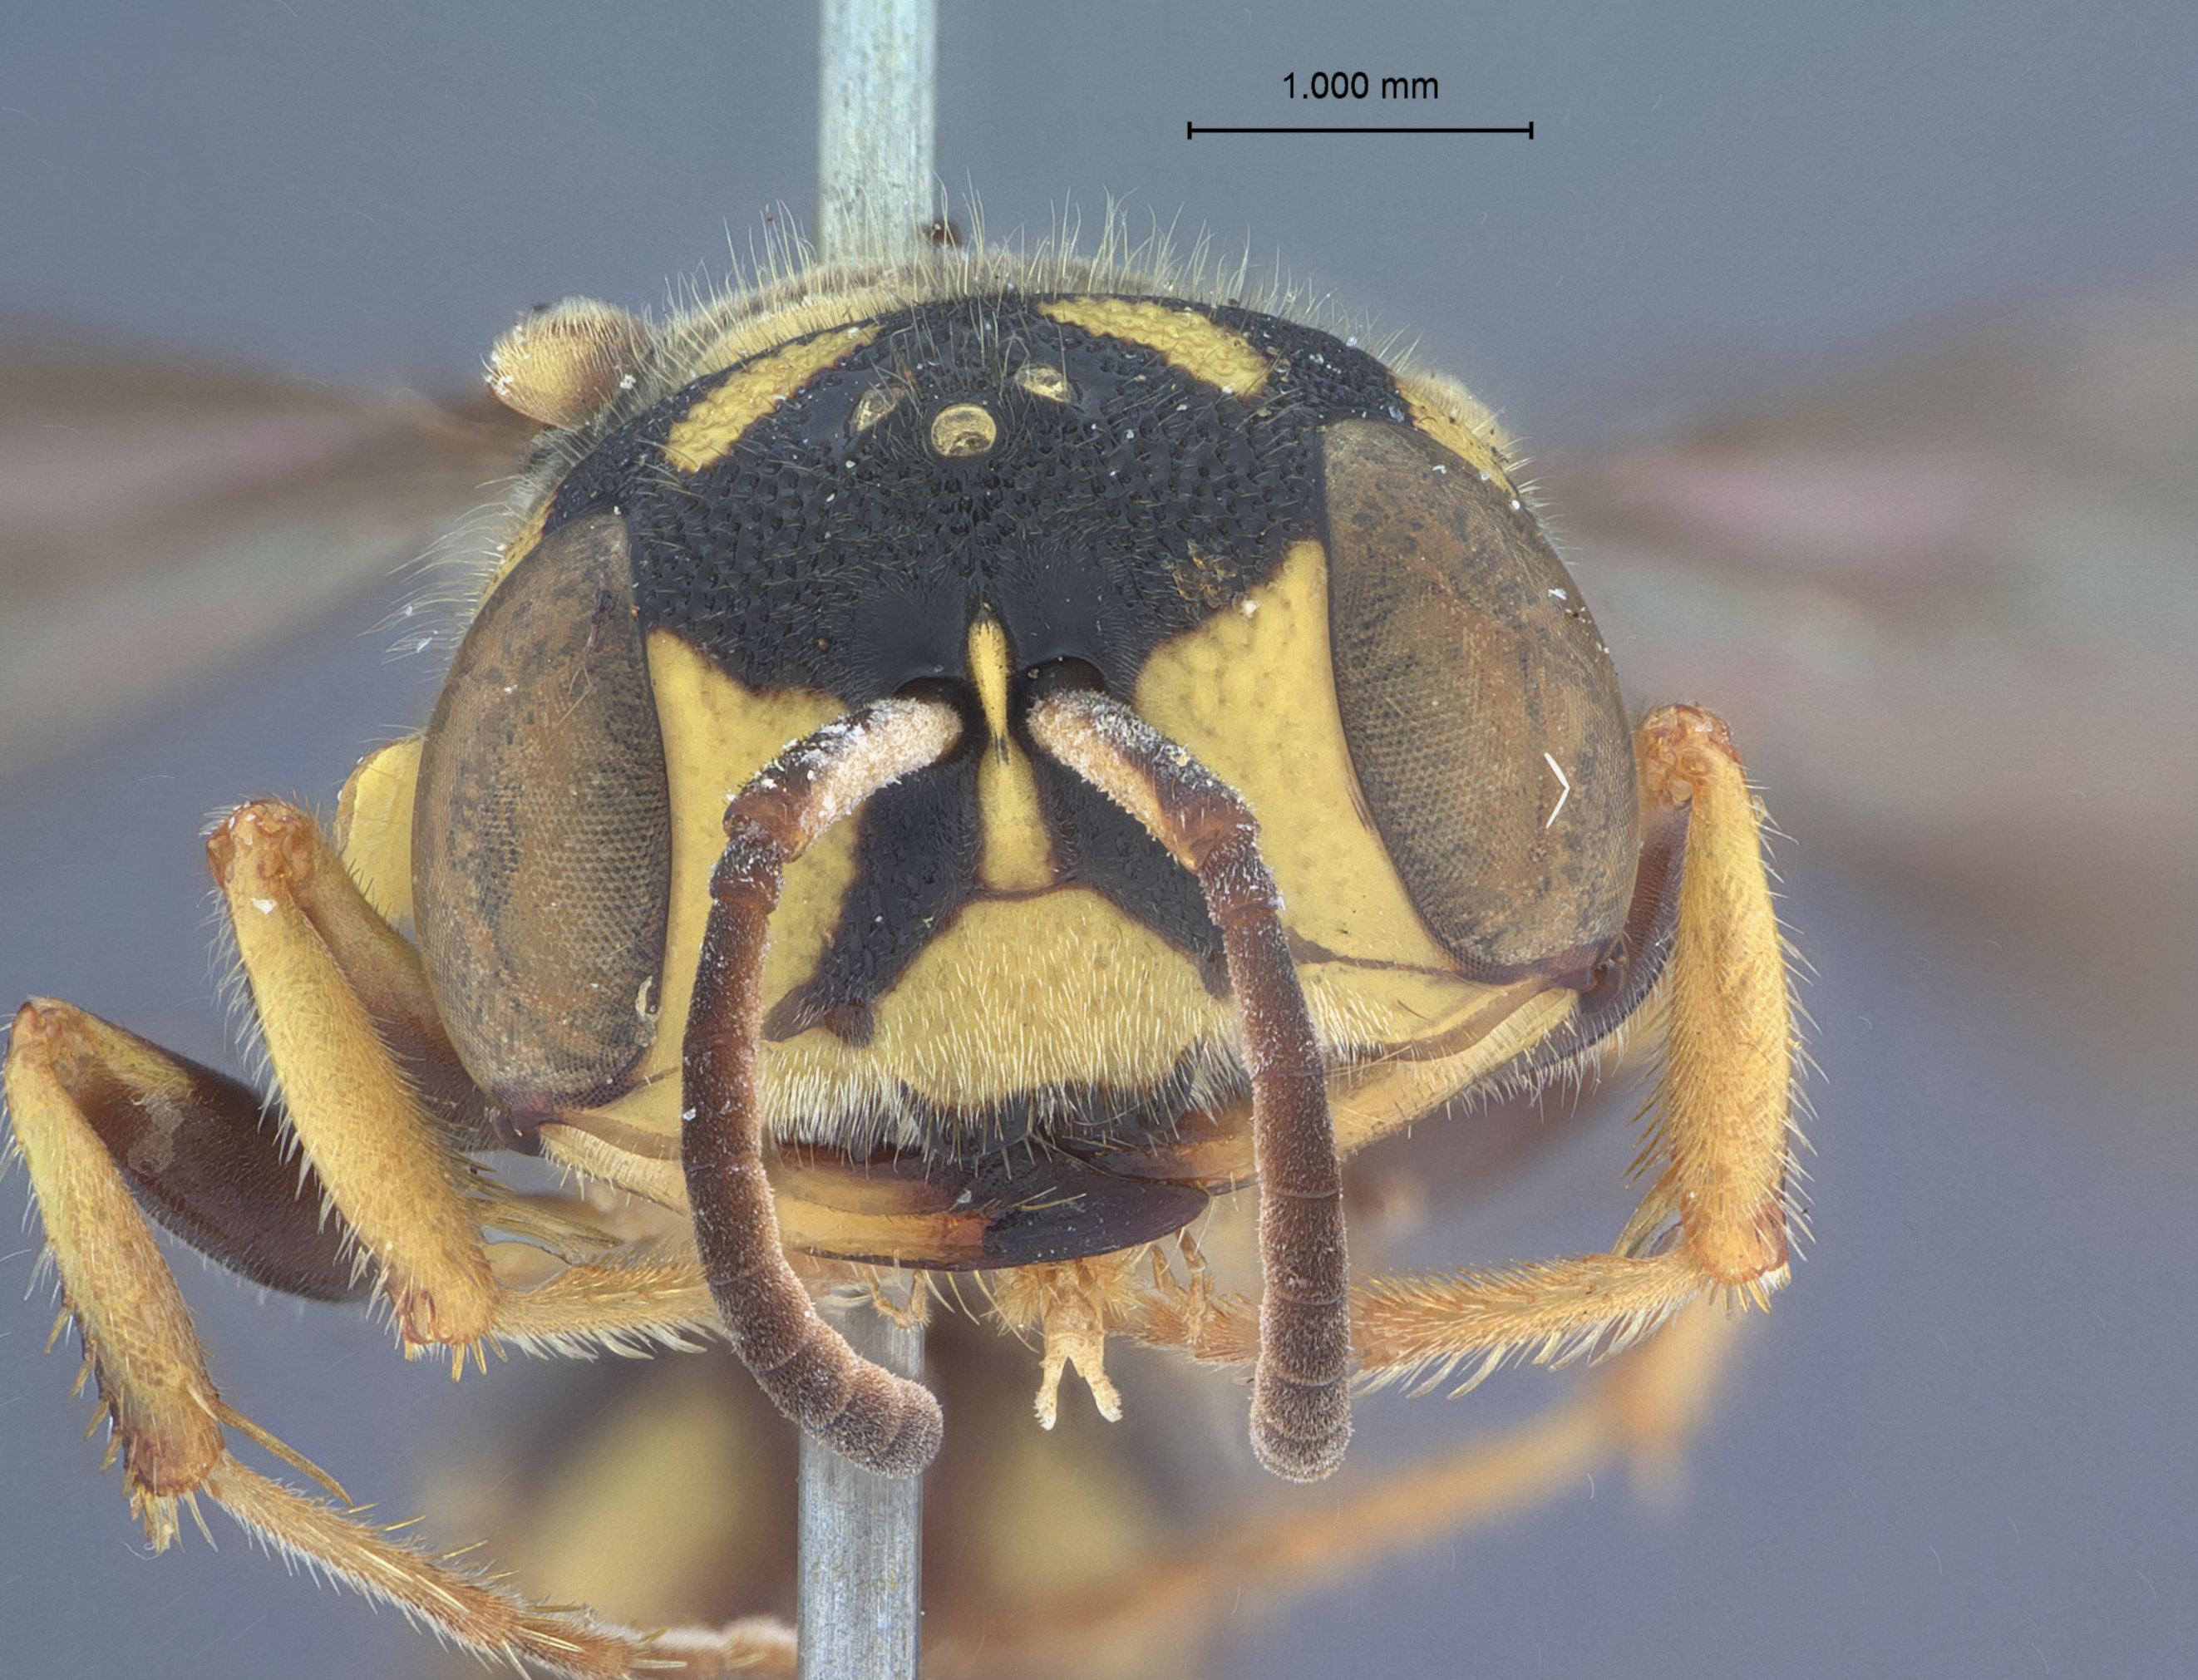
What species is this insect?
Cerceris spinigera
